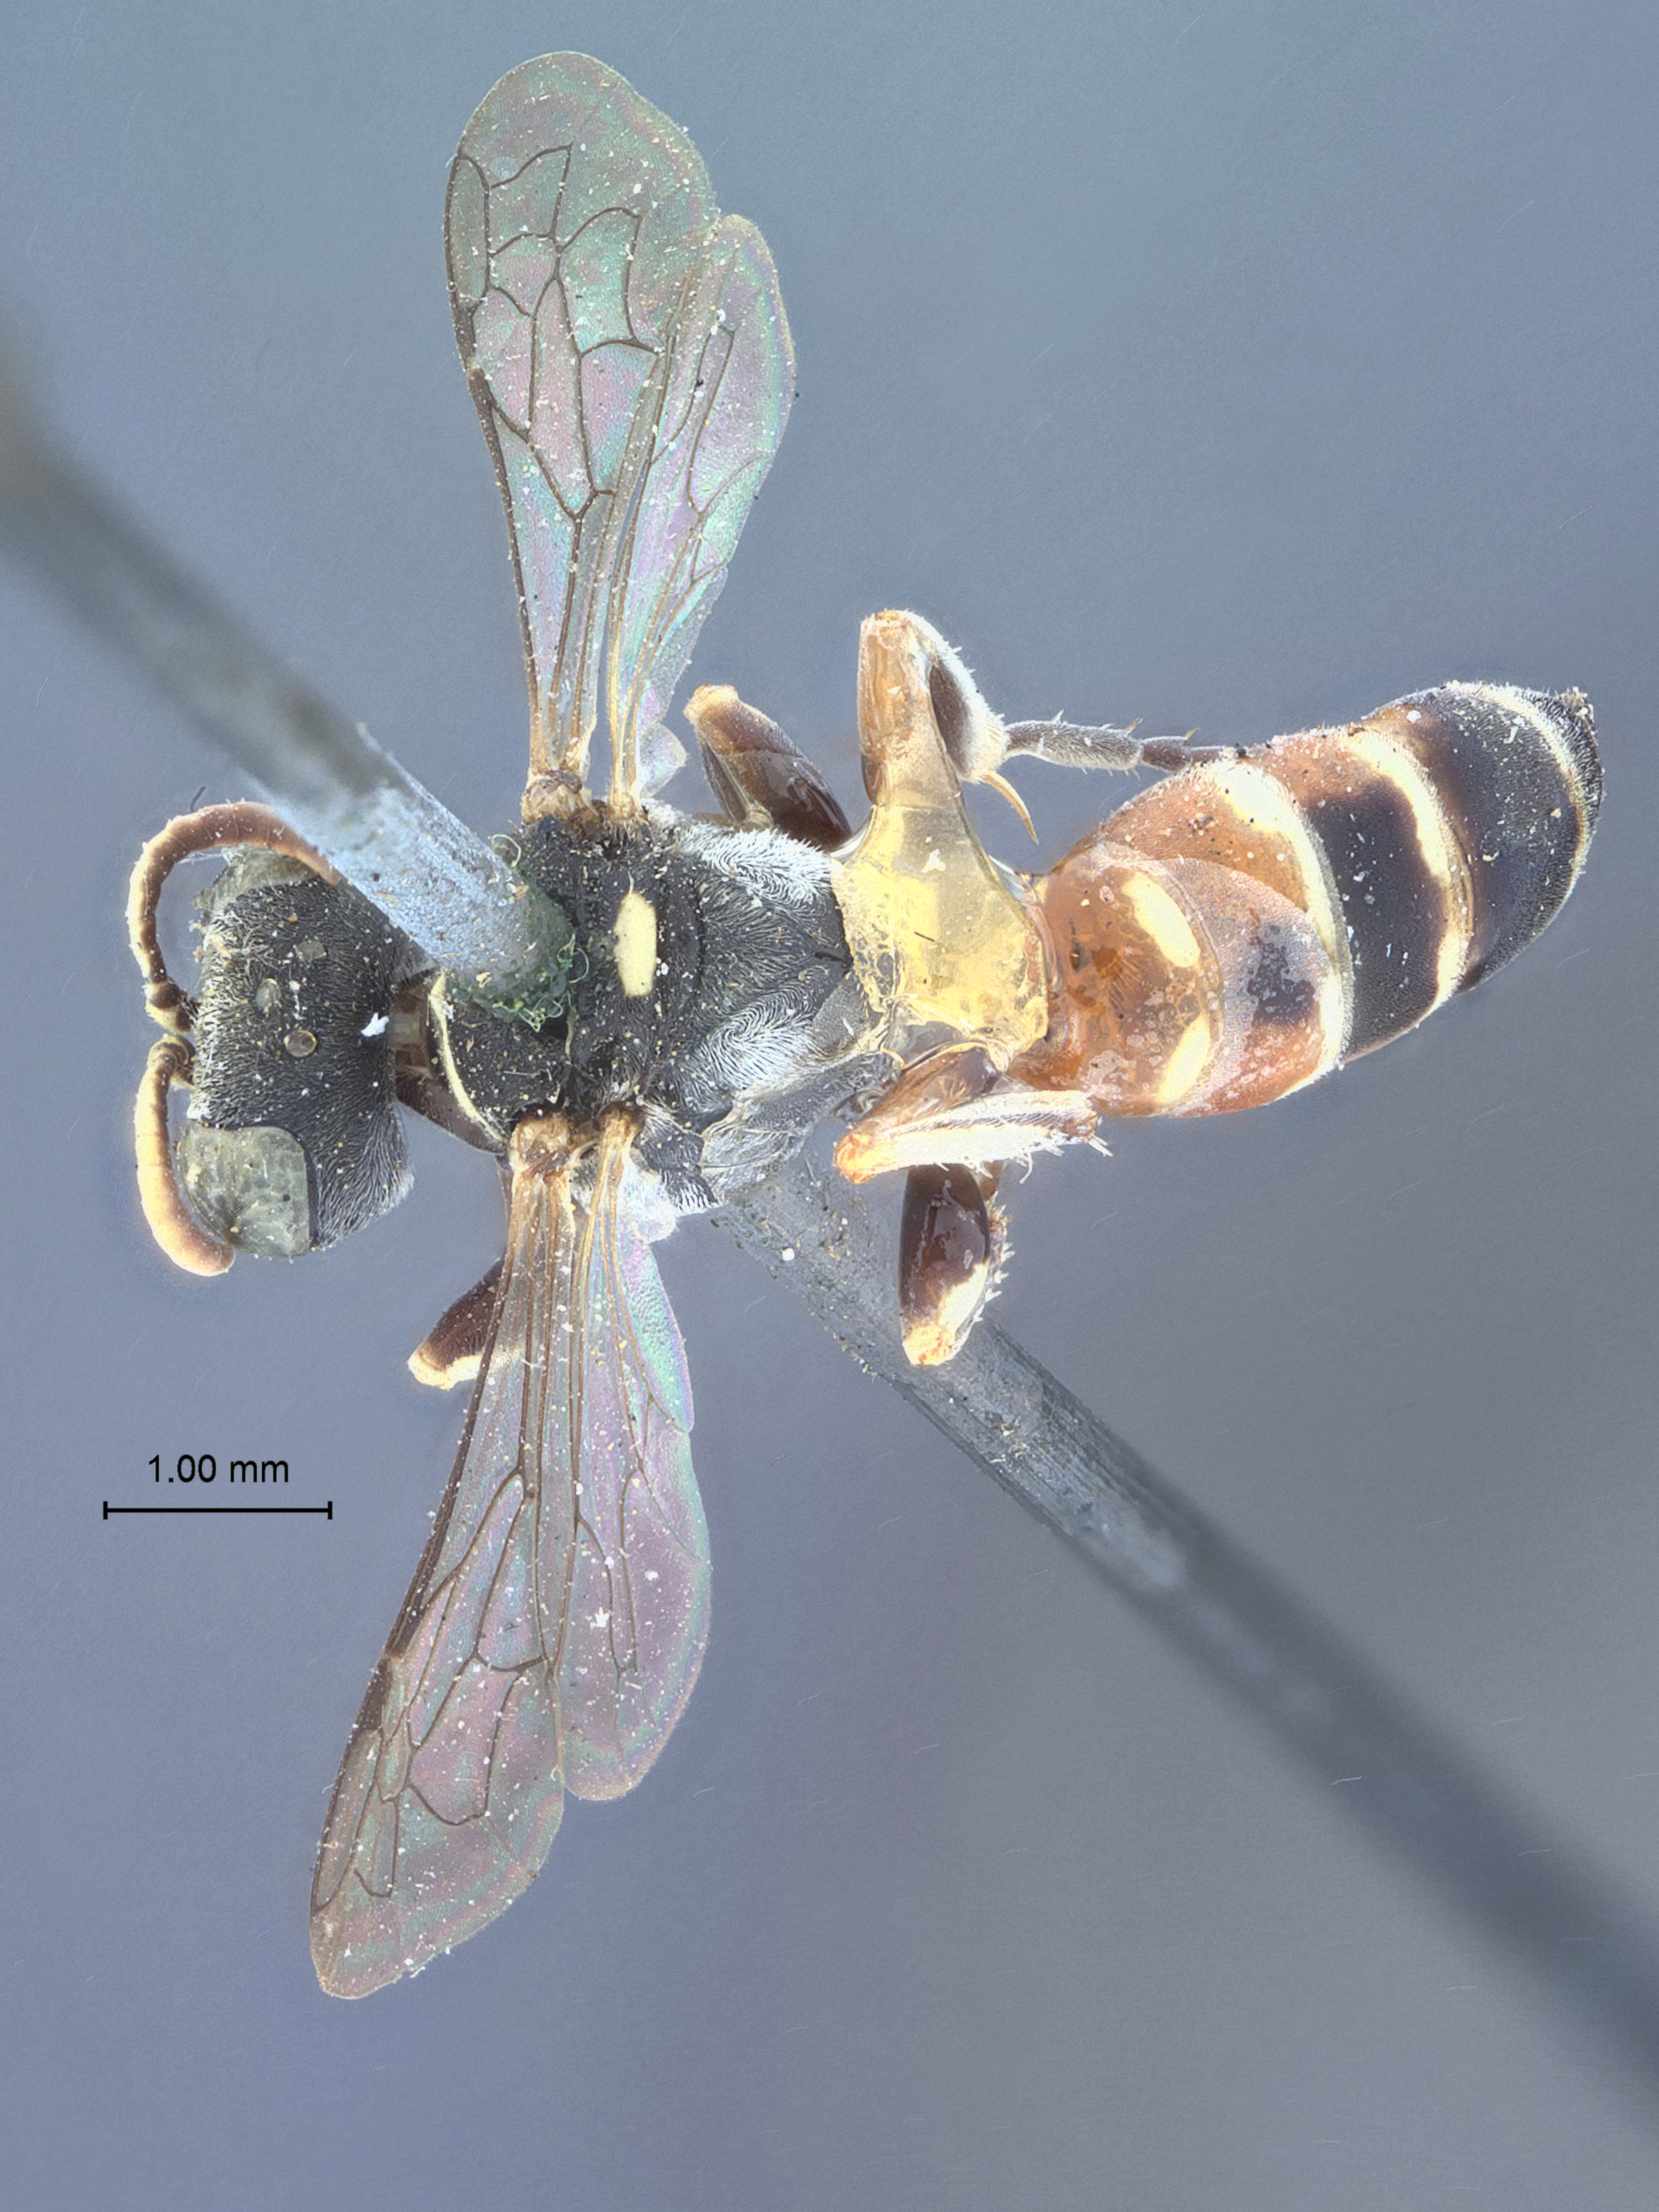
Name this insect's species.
Gorytes coquillettii
